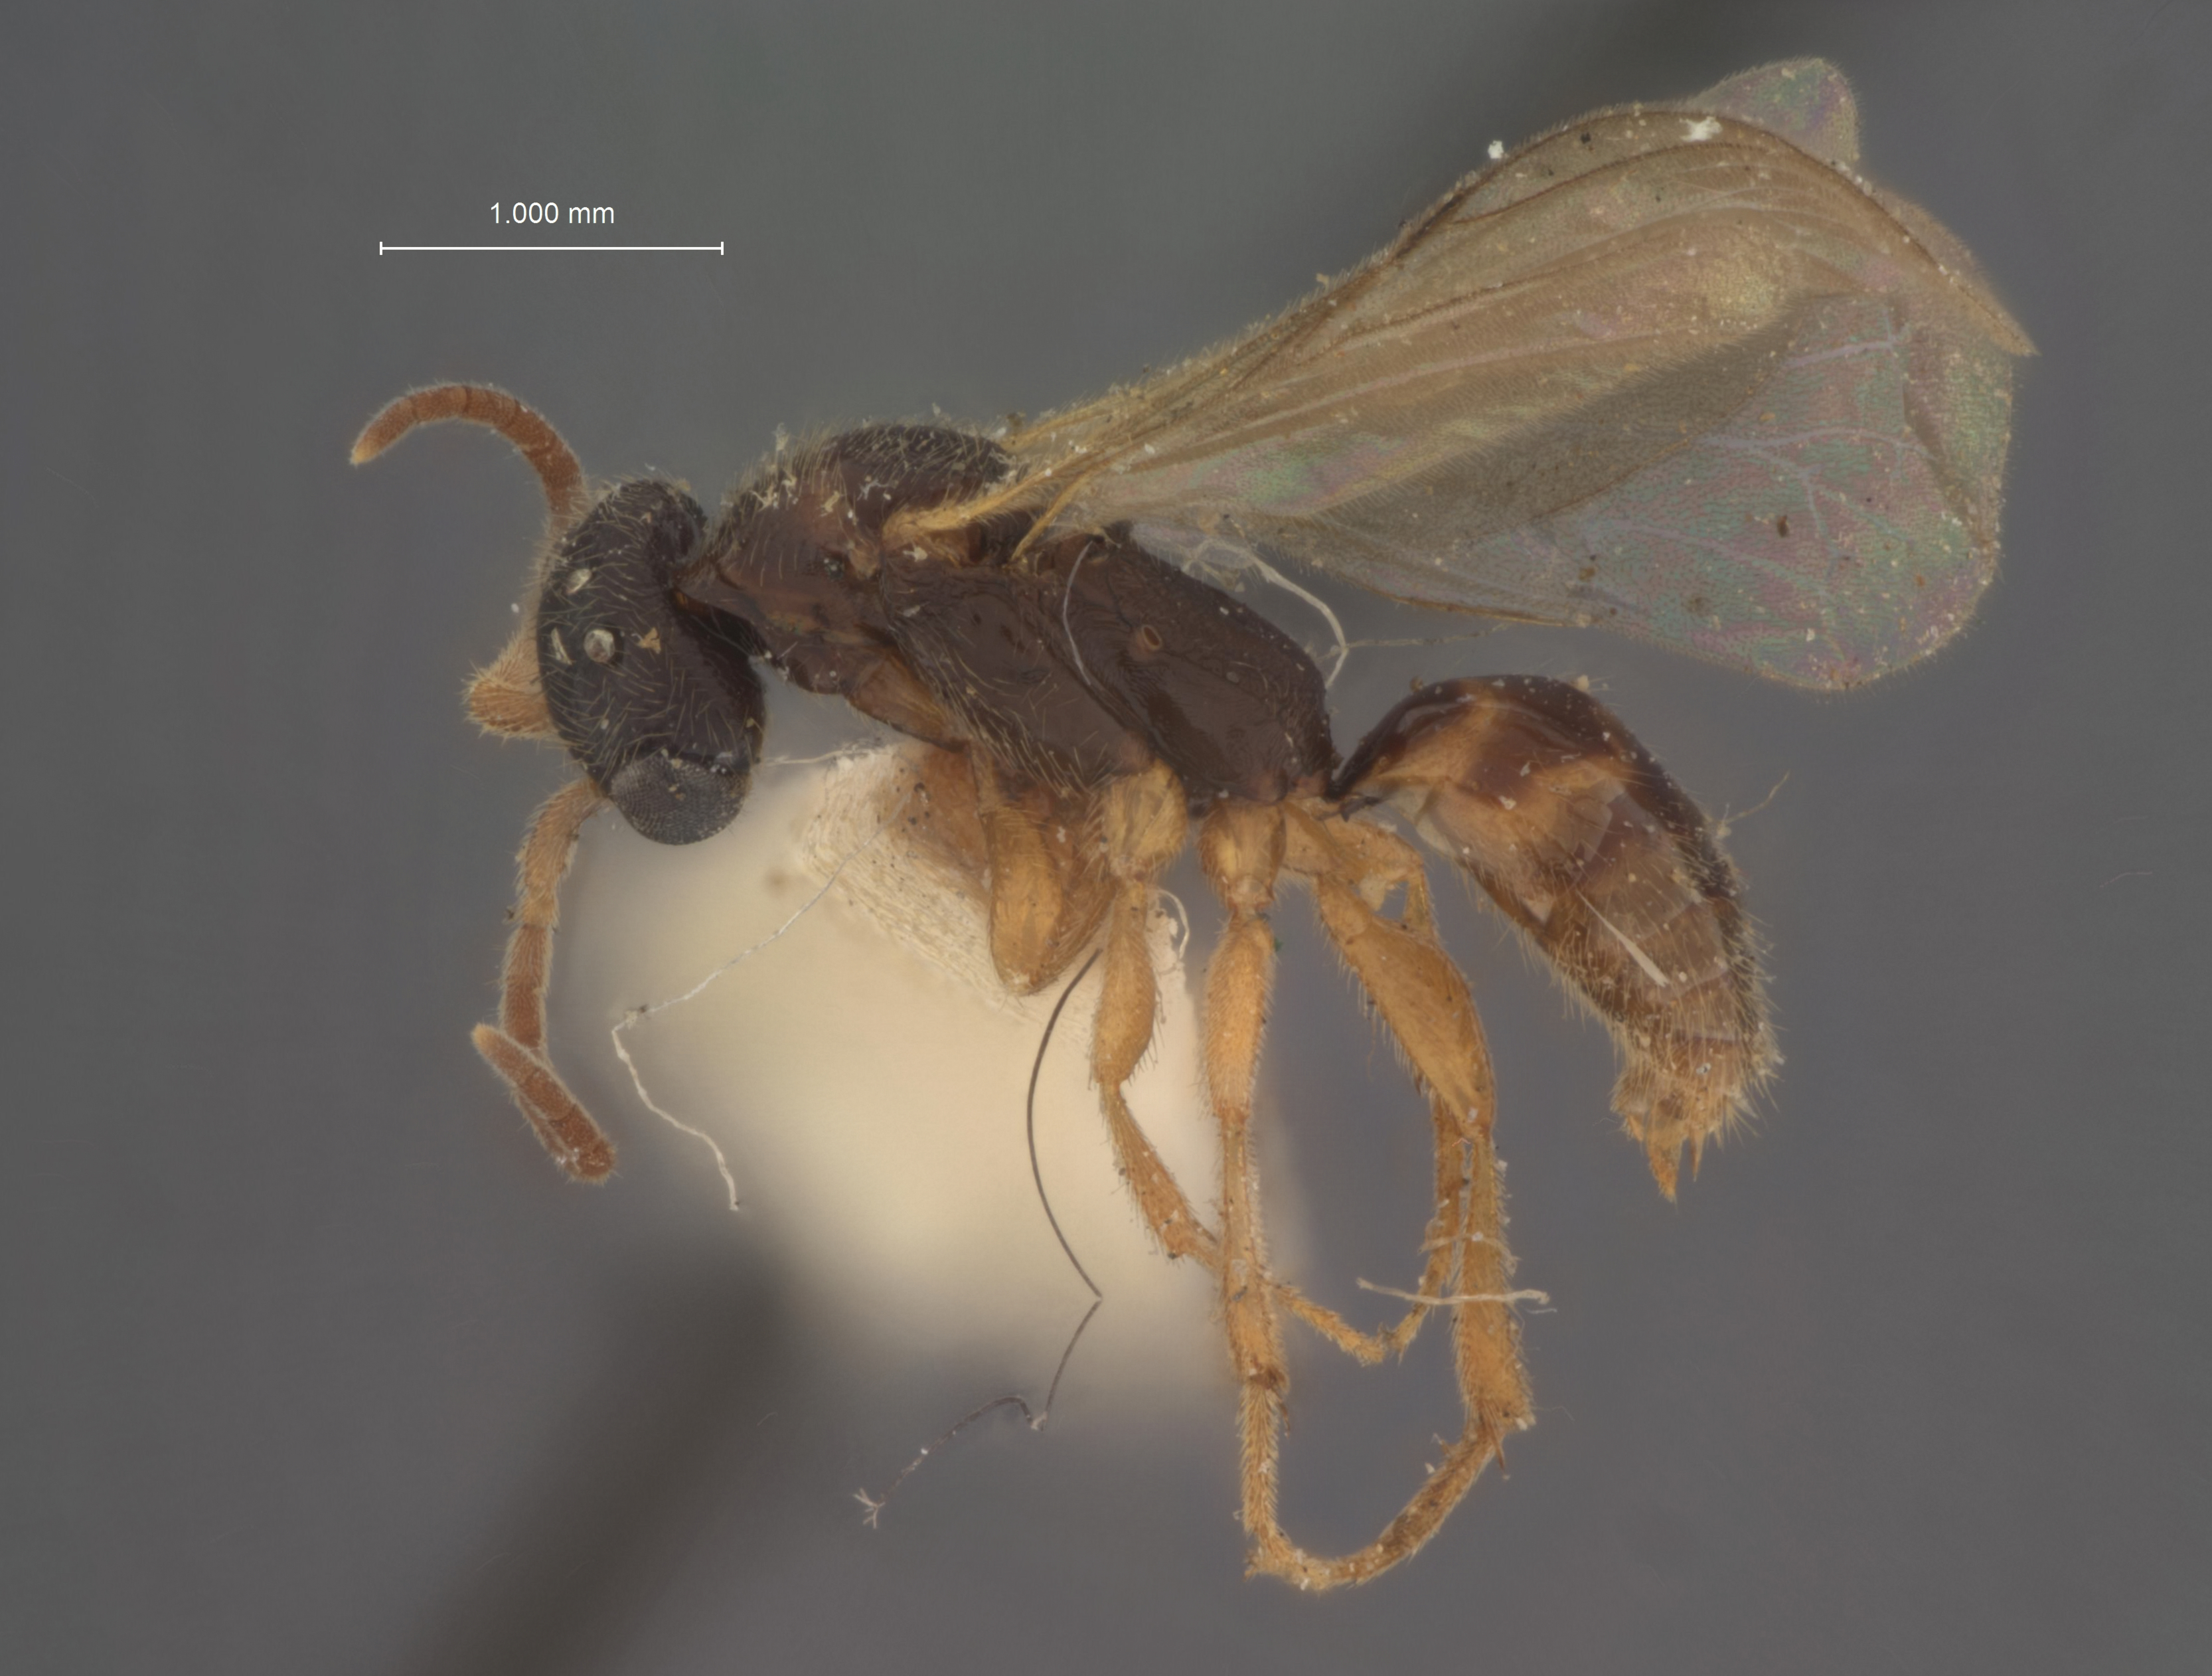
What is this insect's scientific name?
Pseudisobrachium puncticeps
